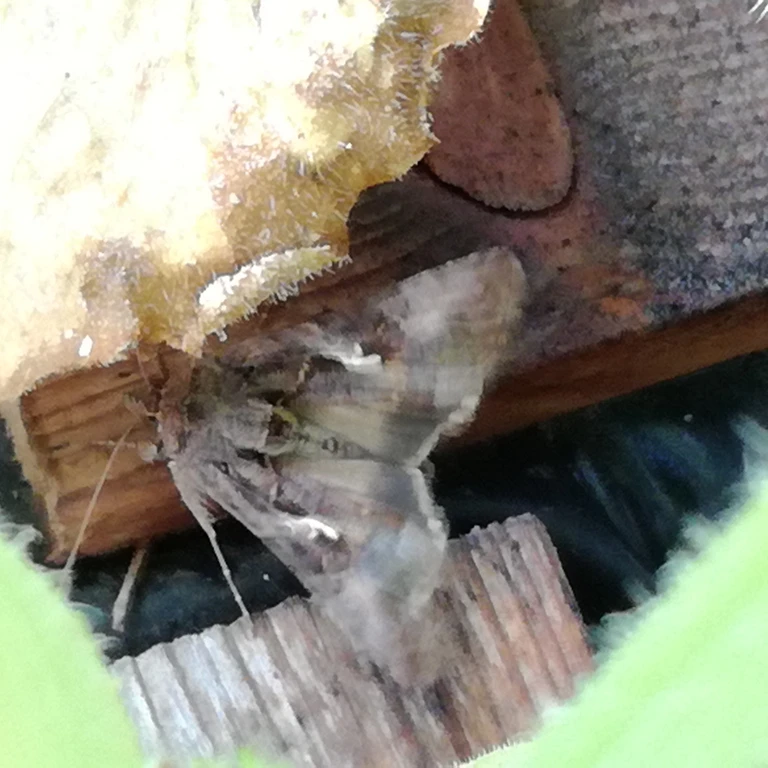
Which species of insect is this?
Autographa gamma
